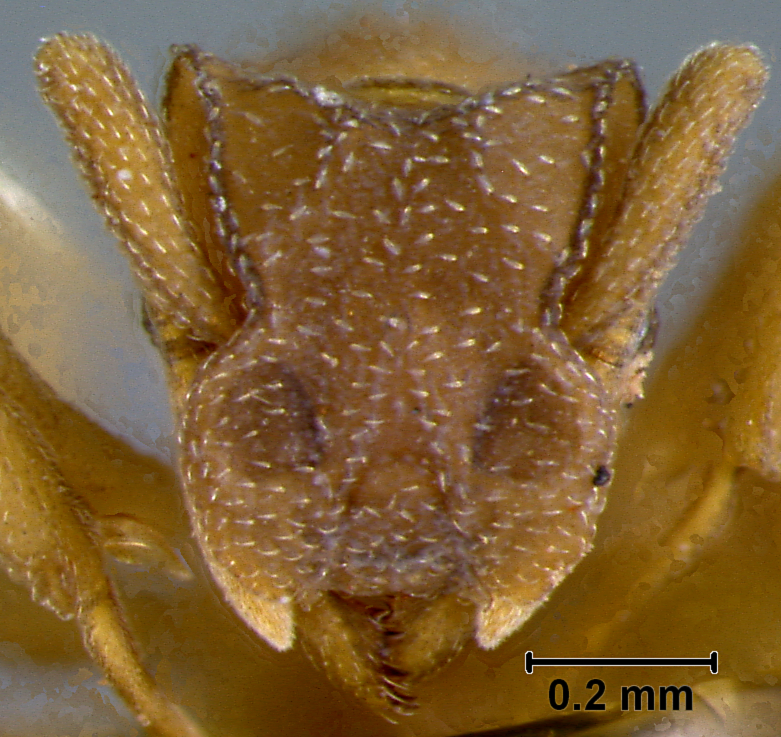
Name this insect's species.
Cyphomyrmex rimosus
